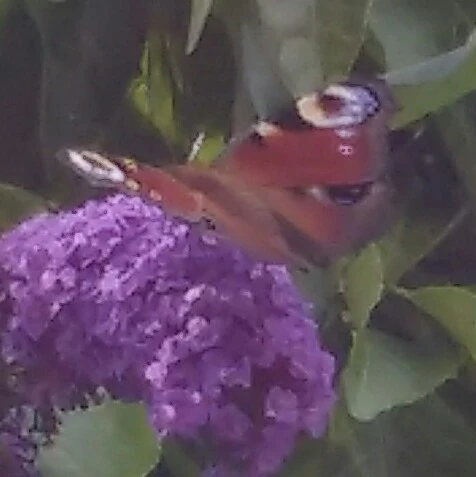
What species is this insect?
Aglais io
